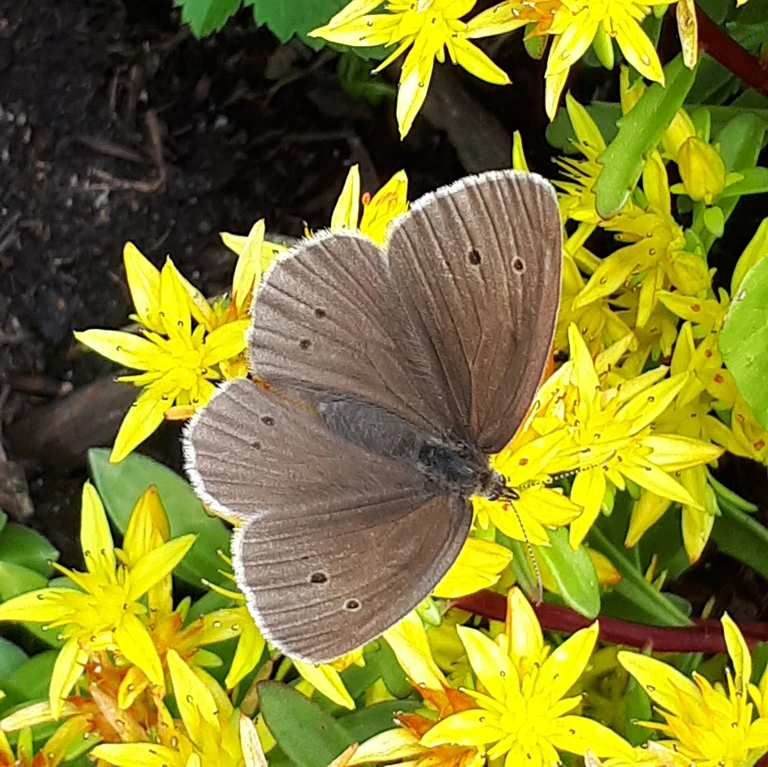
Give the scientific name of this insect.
Aphantopus hyperantus
